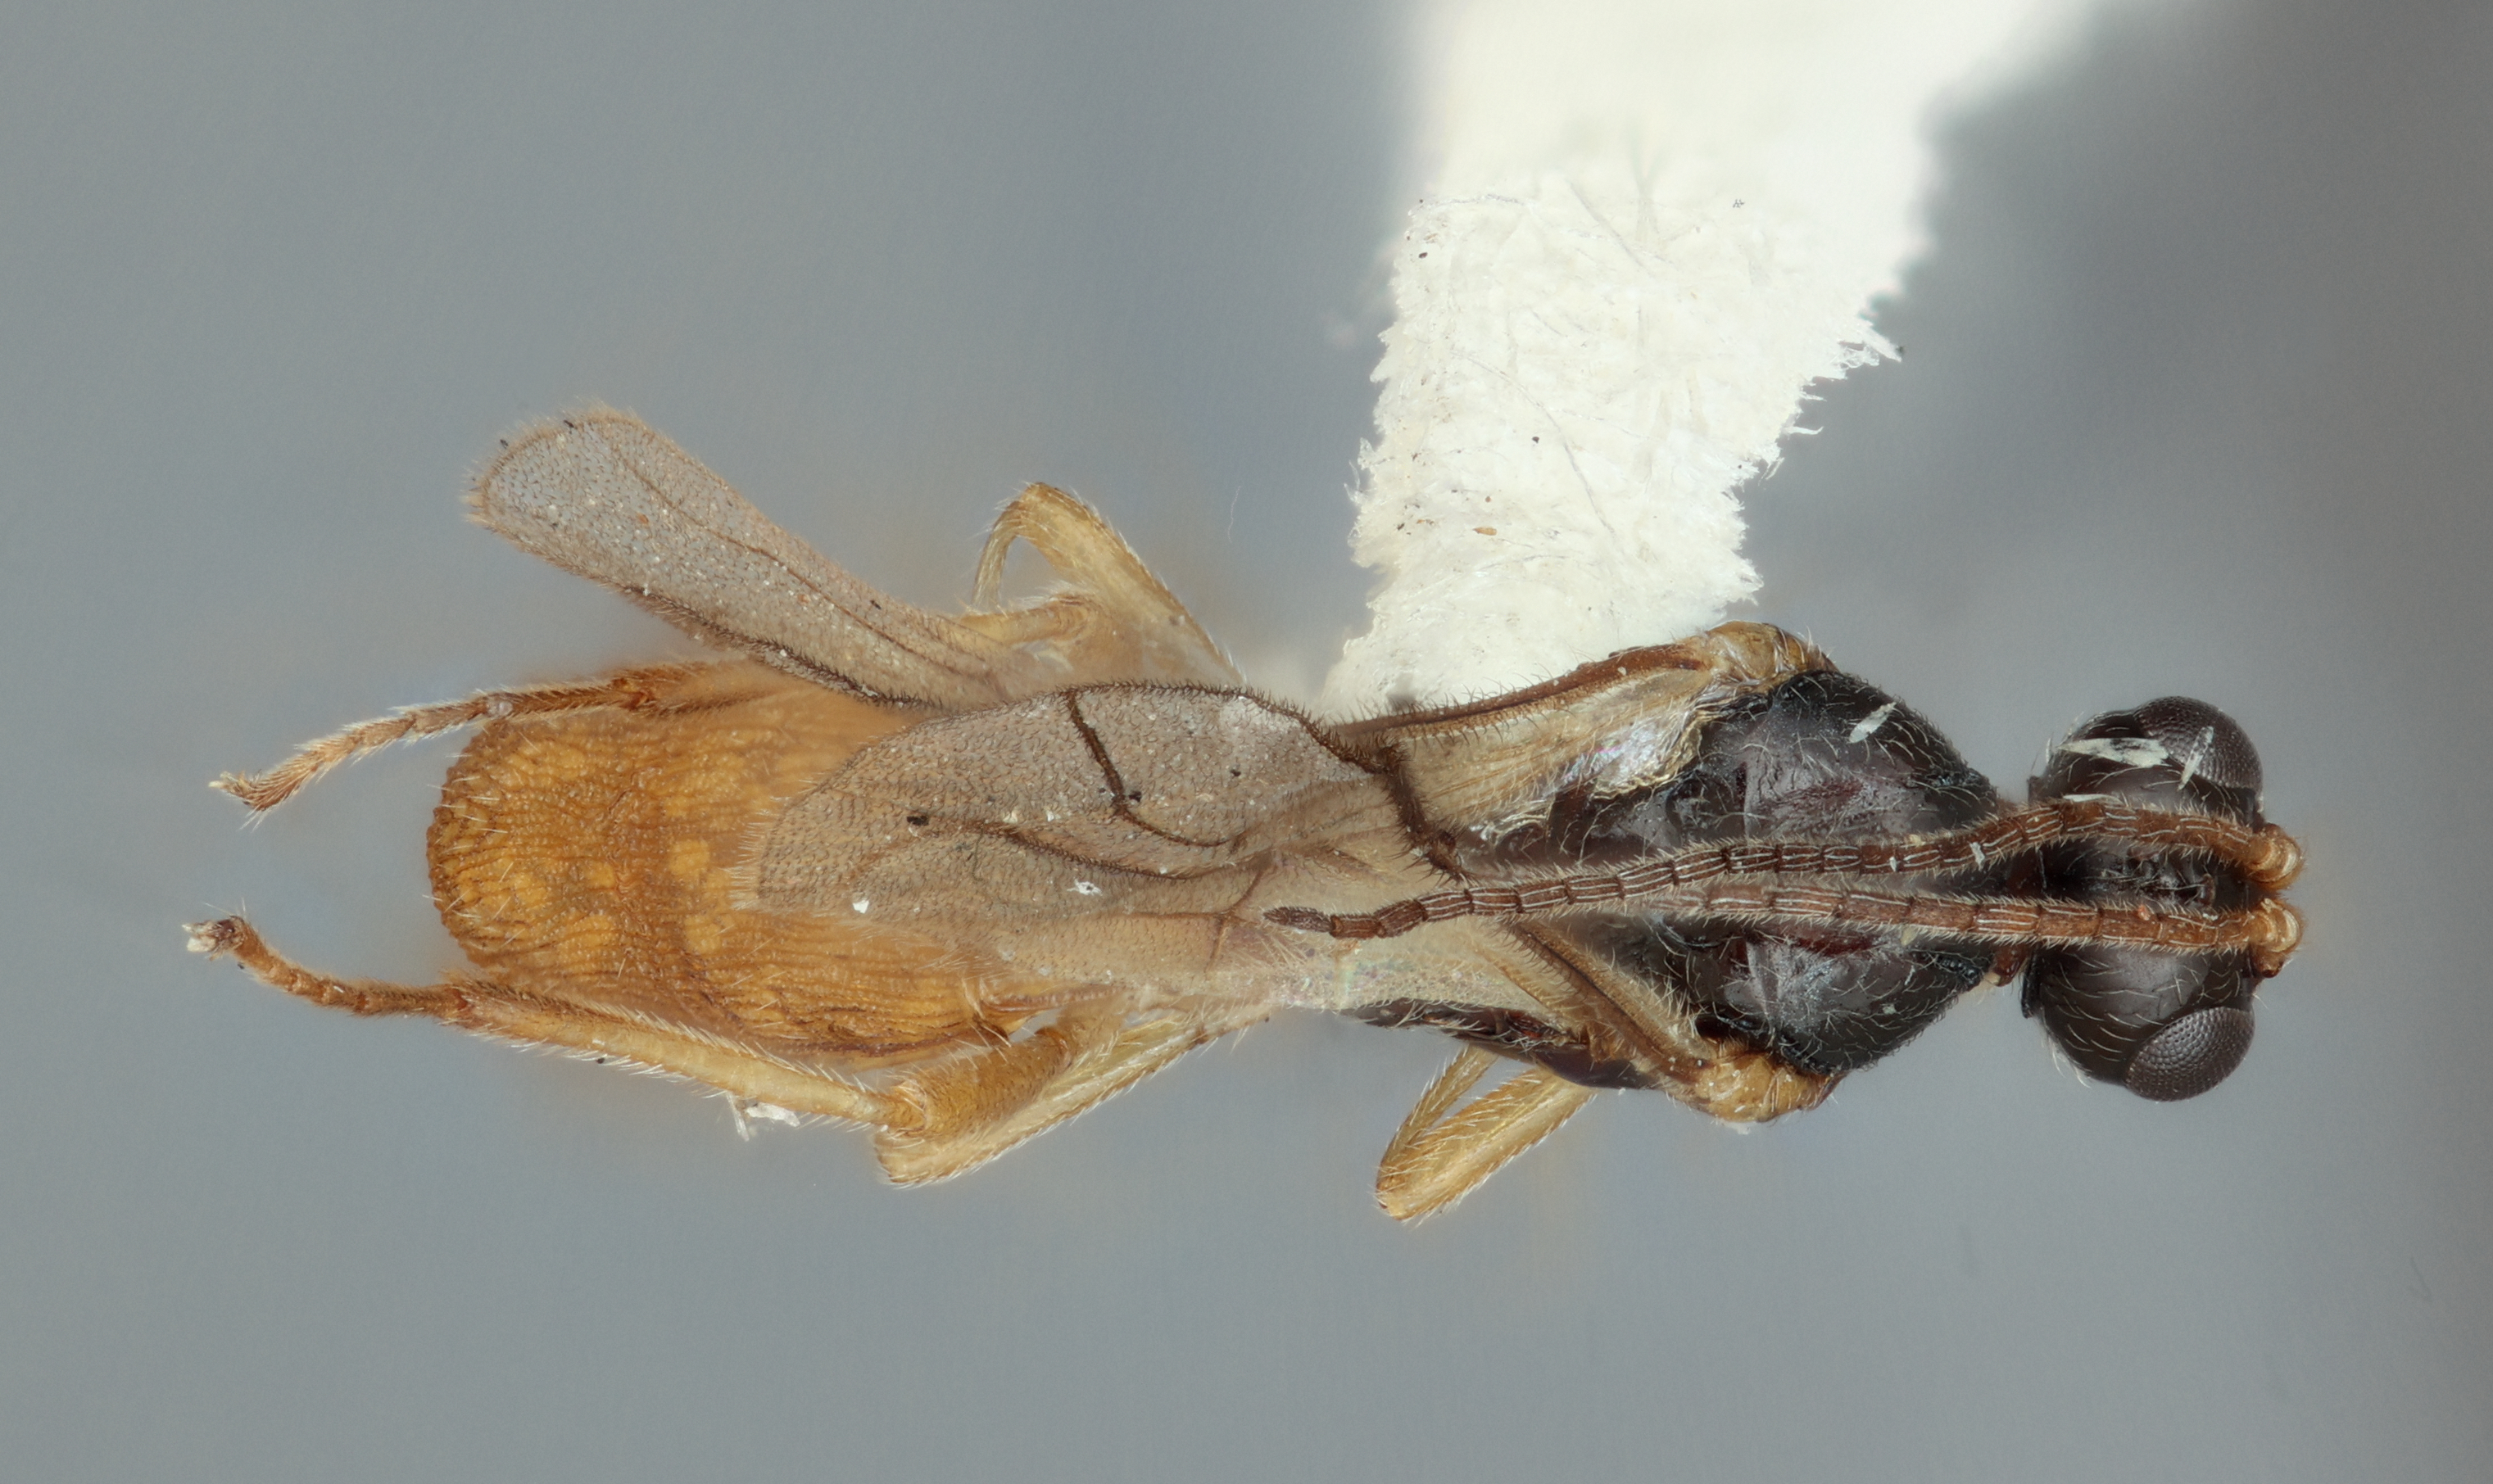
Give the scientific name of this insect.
Oncophanes mexicanus
